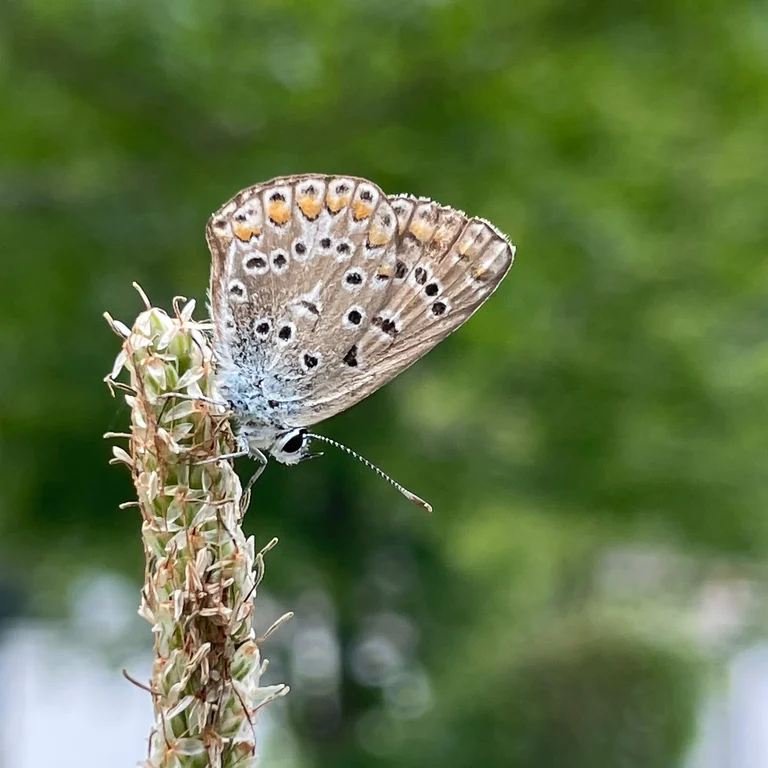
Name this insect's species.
Polyommatus icarus
